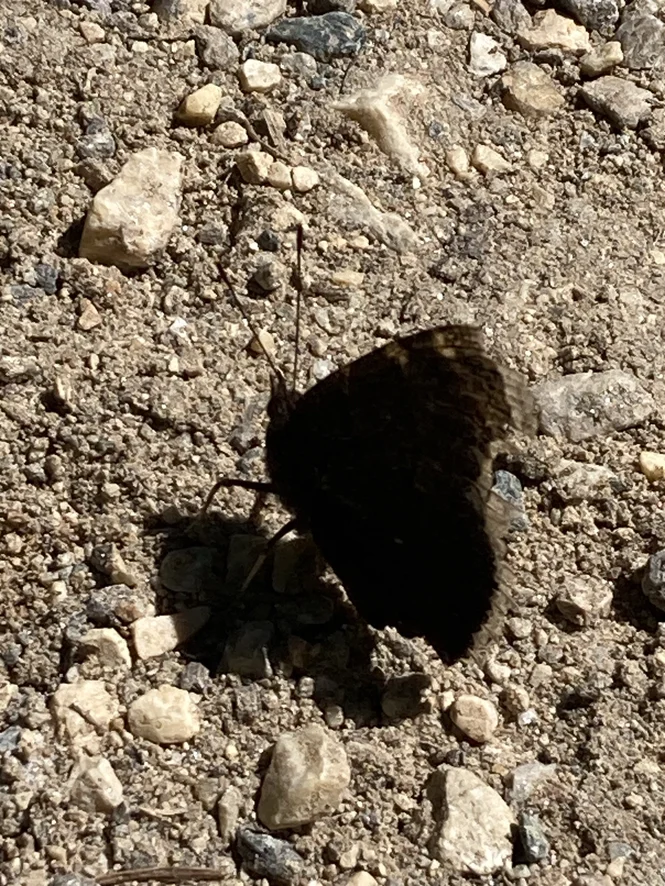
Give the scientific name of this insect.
Nymphalis antiopa
